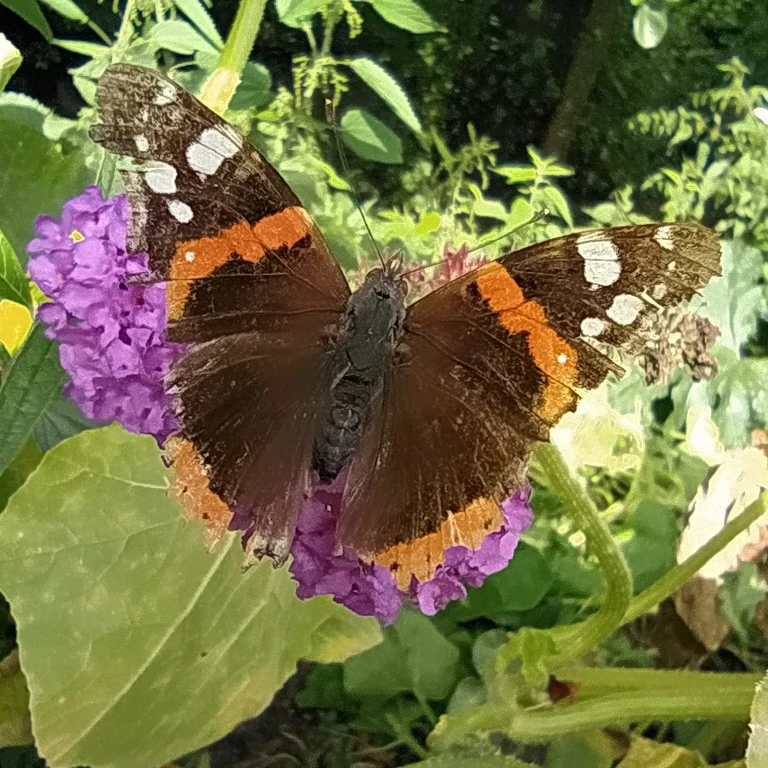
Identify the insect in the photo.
Vanessa atalanta
